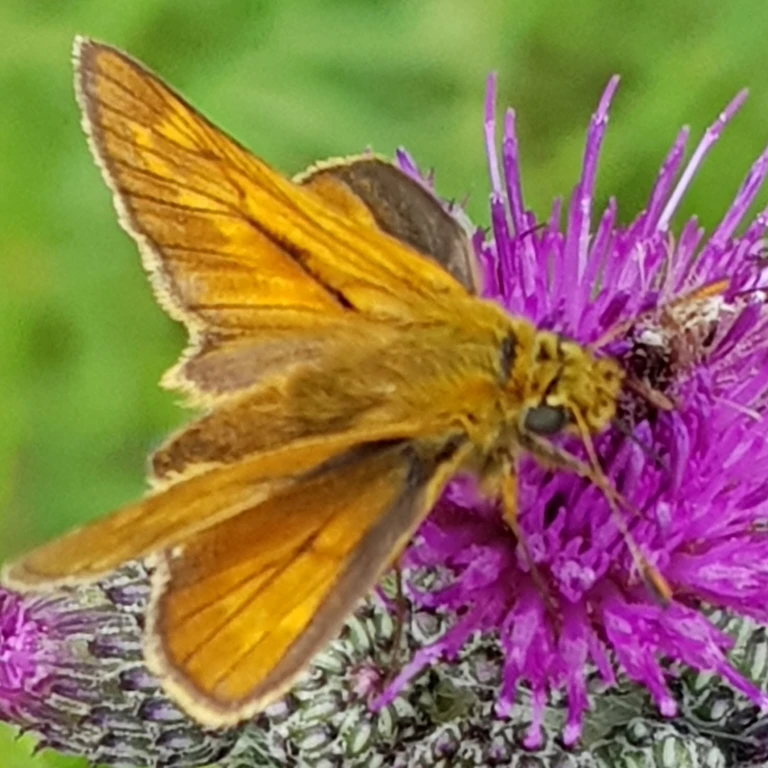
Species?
Ochlodes sylvanus (also Ochlodes venata)
